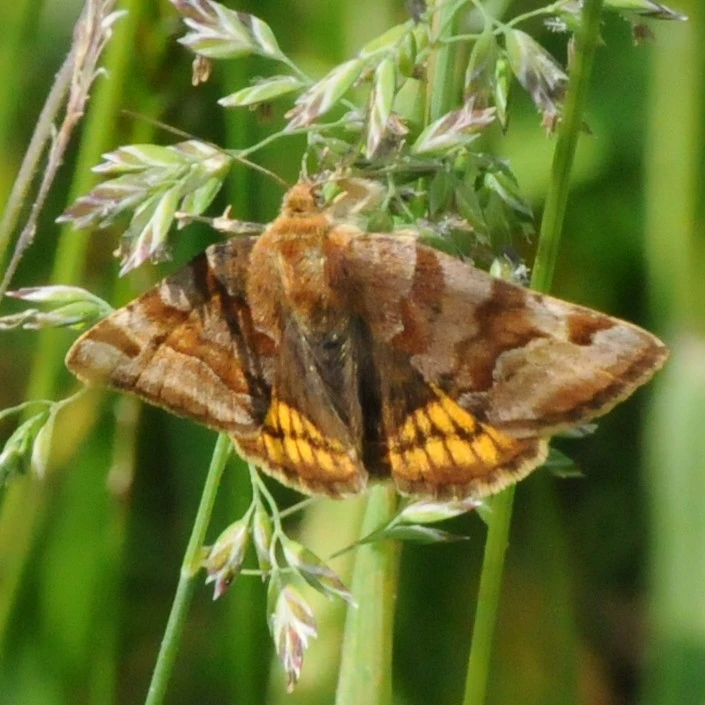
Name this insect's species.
Euclidia glyphica
